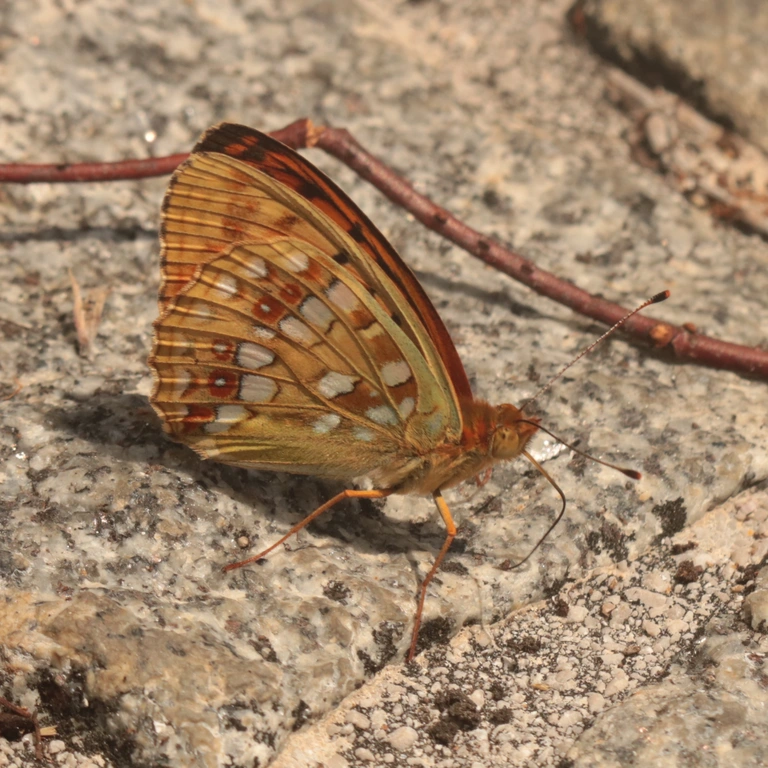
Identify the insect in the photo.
Fabriciana adippe
